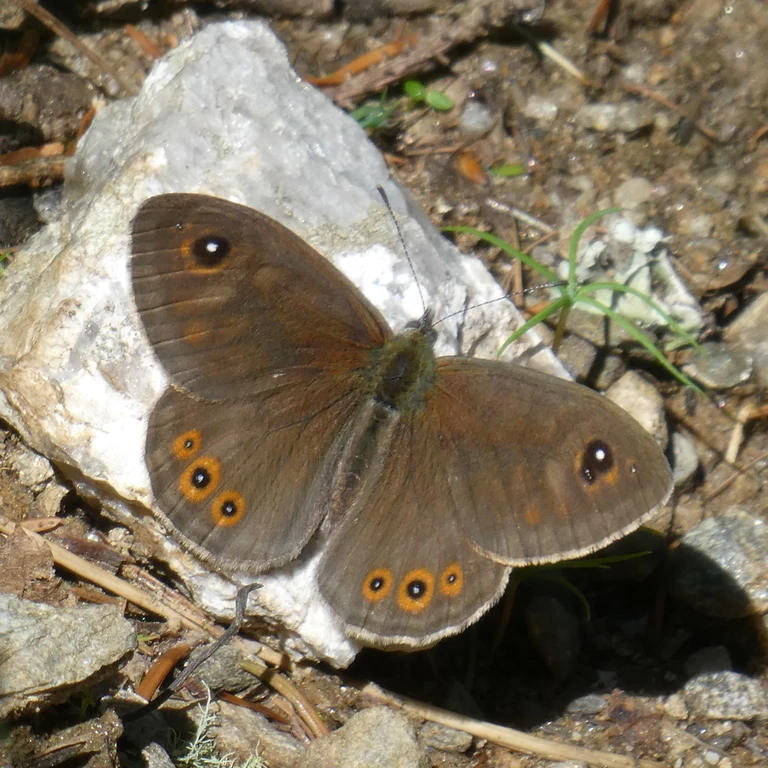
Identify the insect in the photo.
Lasiommata maera (also Pararge maera)
